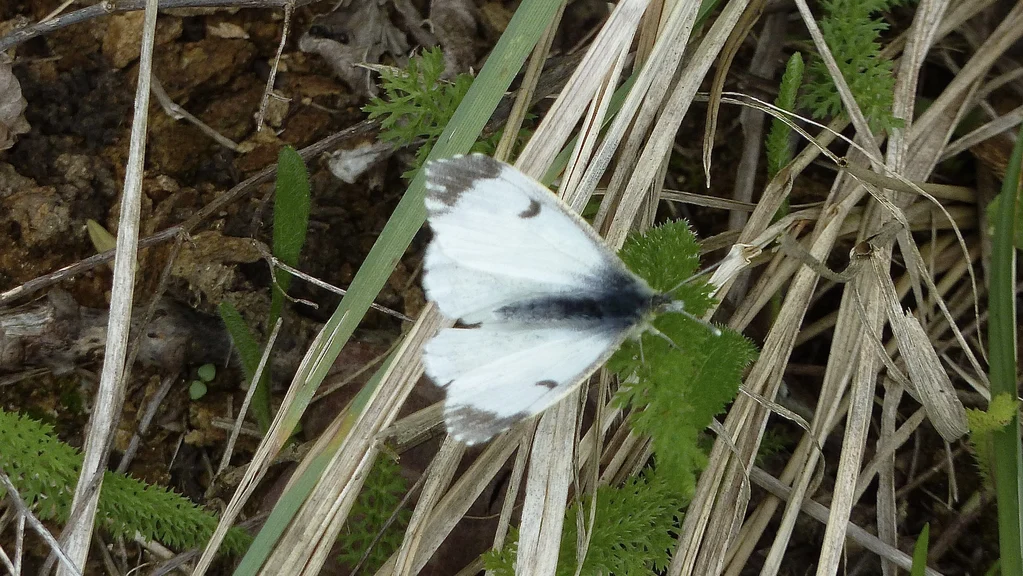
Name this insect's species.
Anthocharis cardamines
